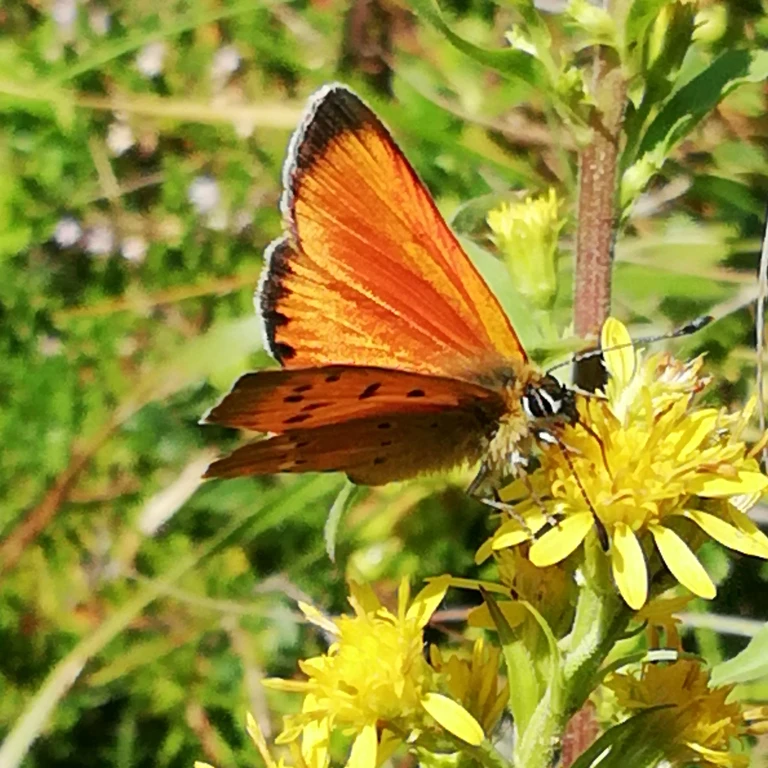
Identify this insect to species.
Lycaena virgaureae
